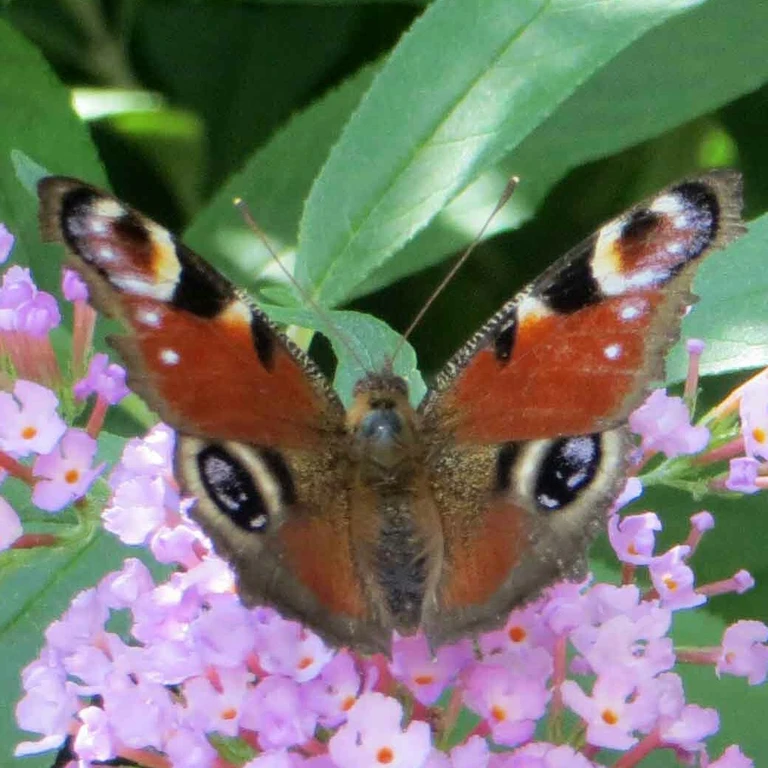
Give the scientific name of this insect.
Aglais io
